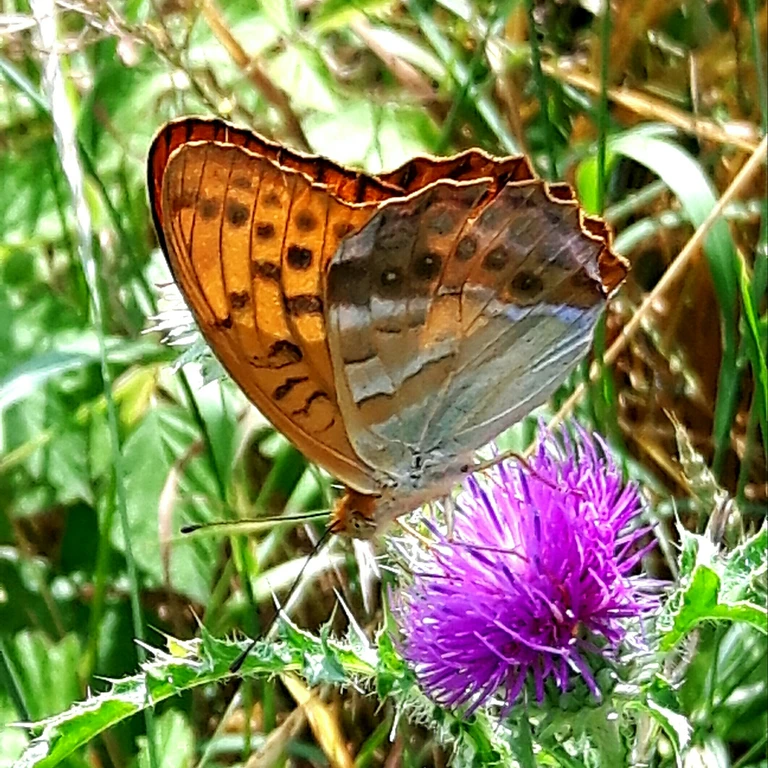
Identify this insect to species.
Argynnis paphia
